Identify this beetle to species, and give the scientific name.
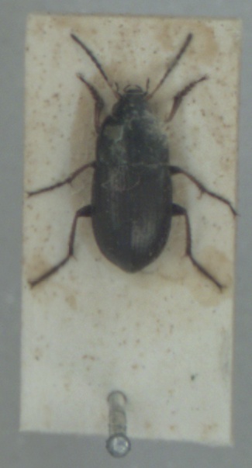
Amara plebeja
